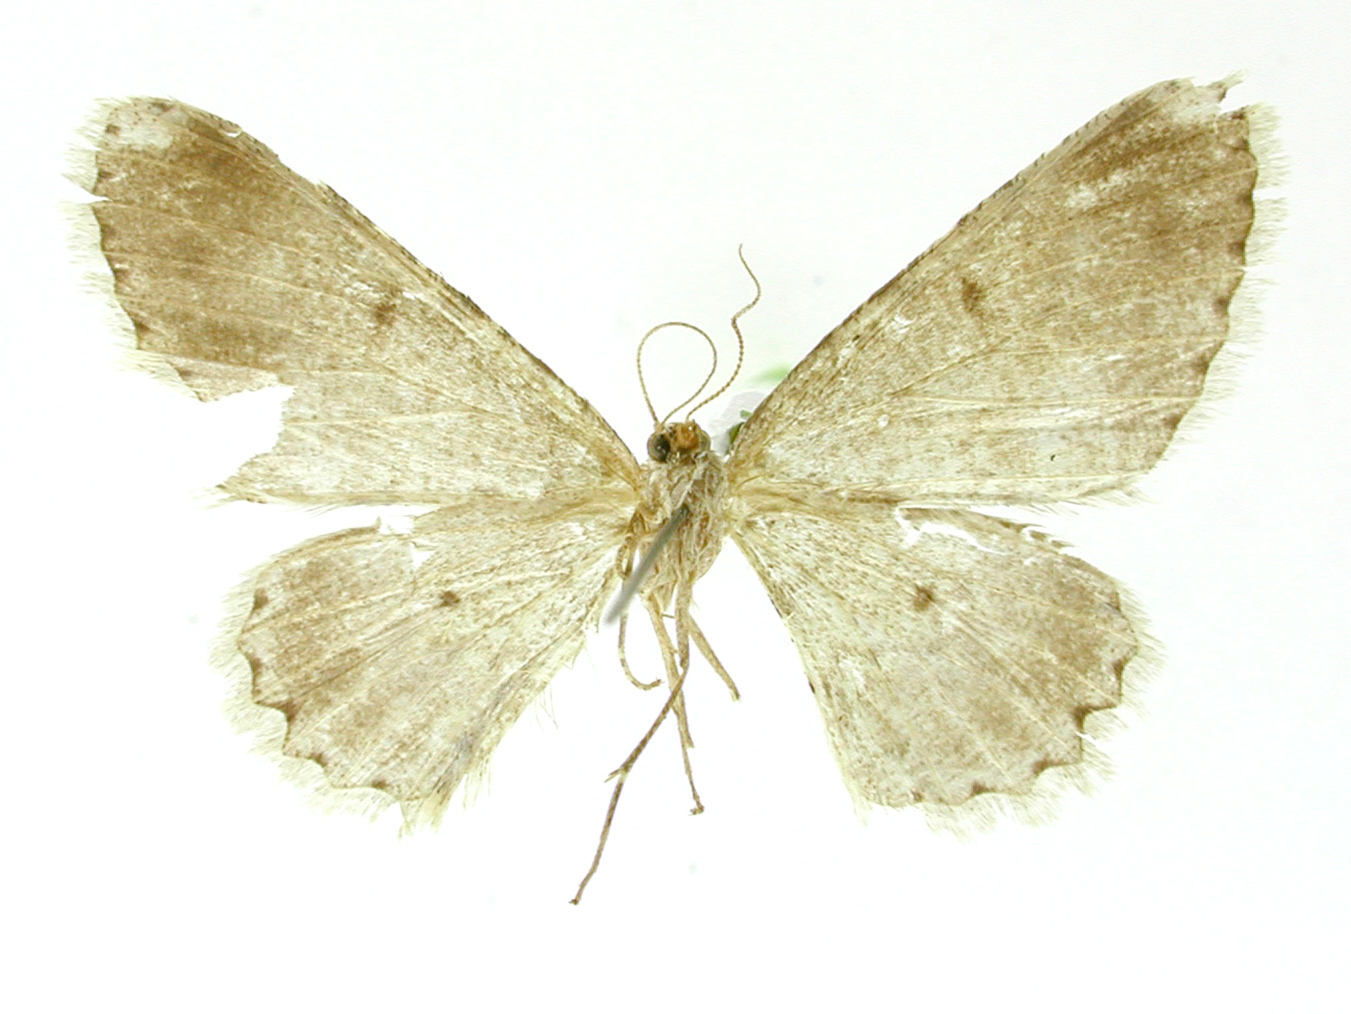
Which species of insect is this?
Glena basalis
